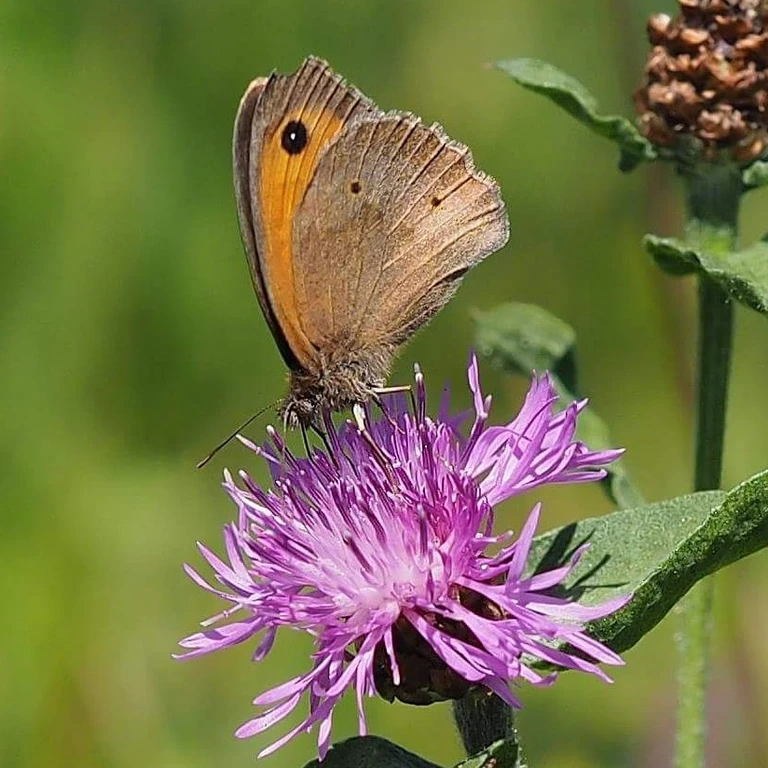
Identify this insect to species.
Maniola jurtina
